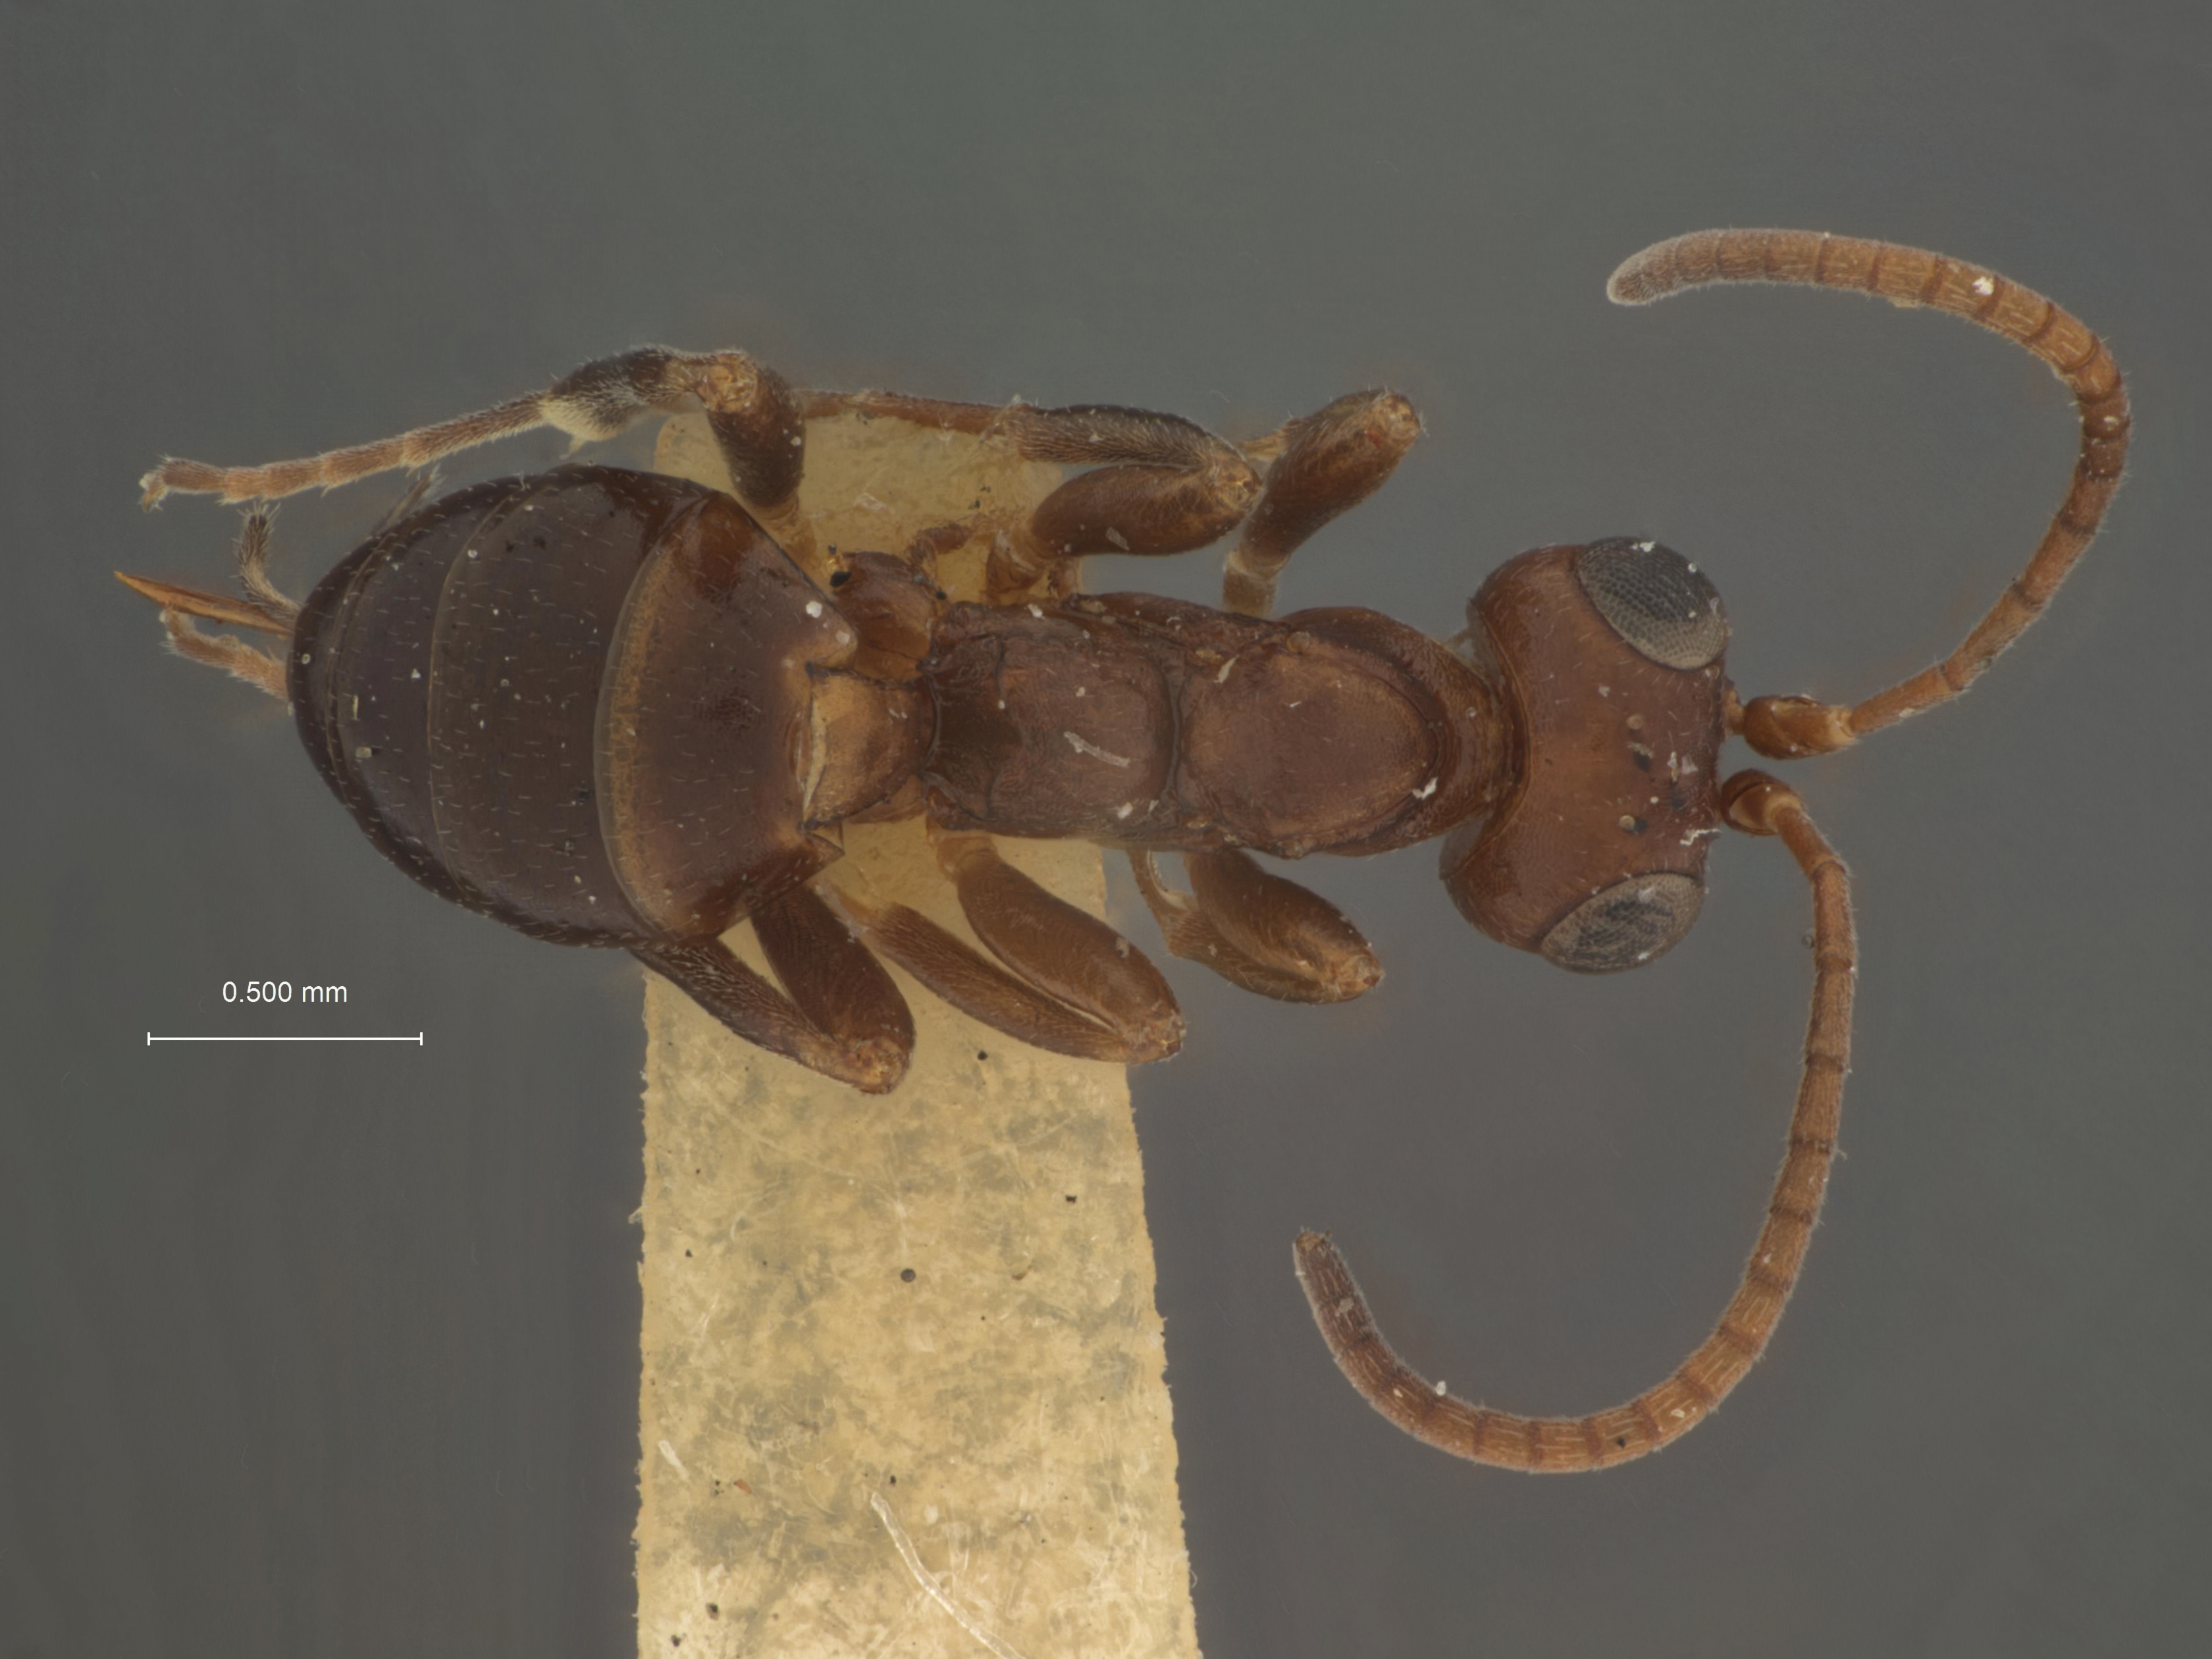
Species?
Gelis microplitidis
